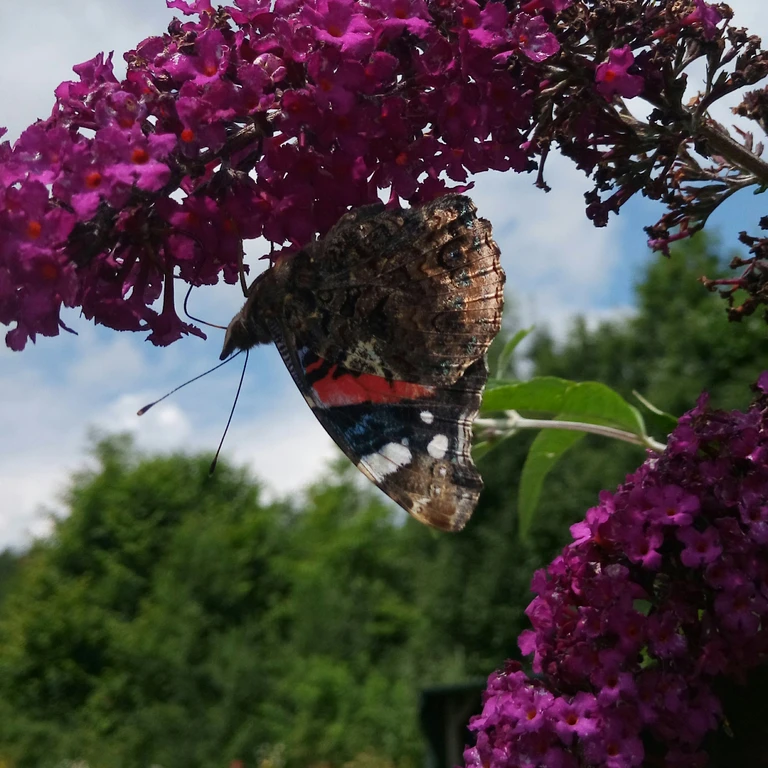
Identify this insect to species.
Vanessa atalanta
